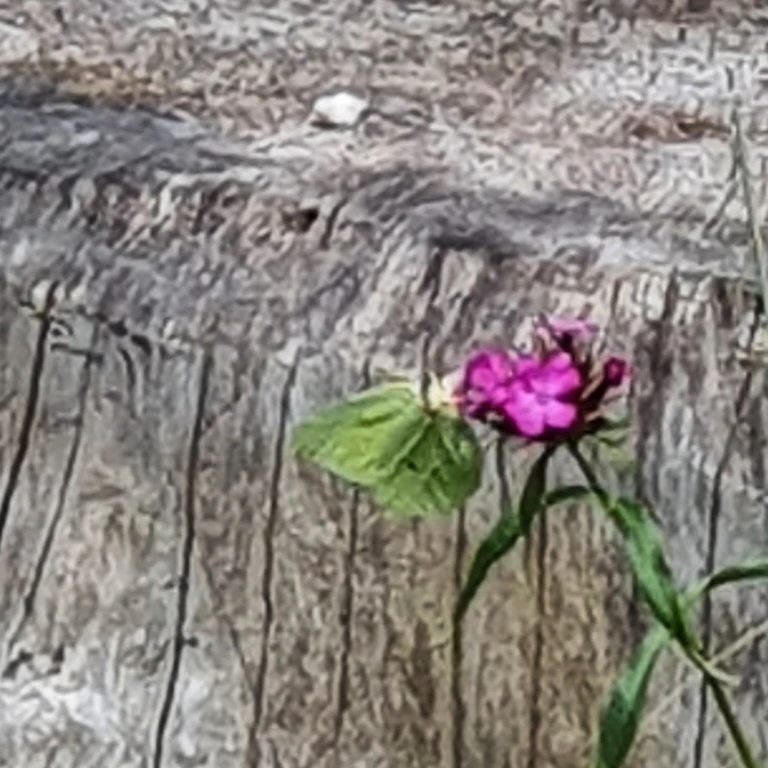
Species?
Gonepteryx rhamni
